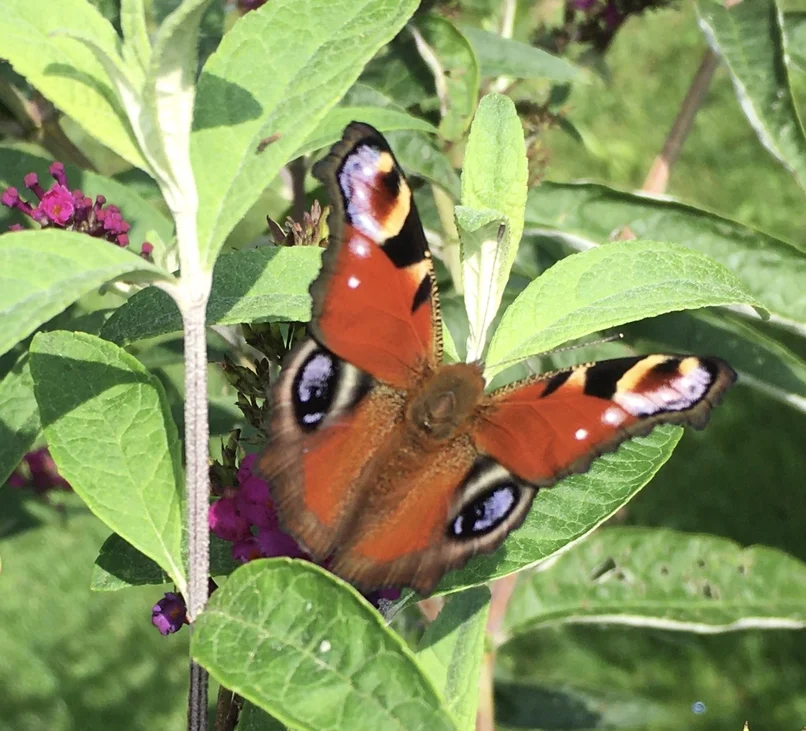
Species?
Aglais io
